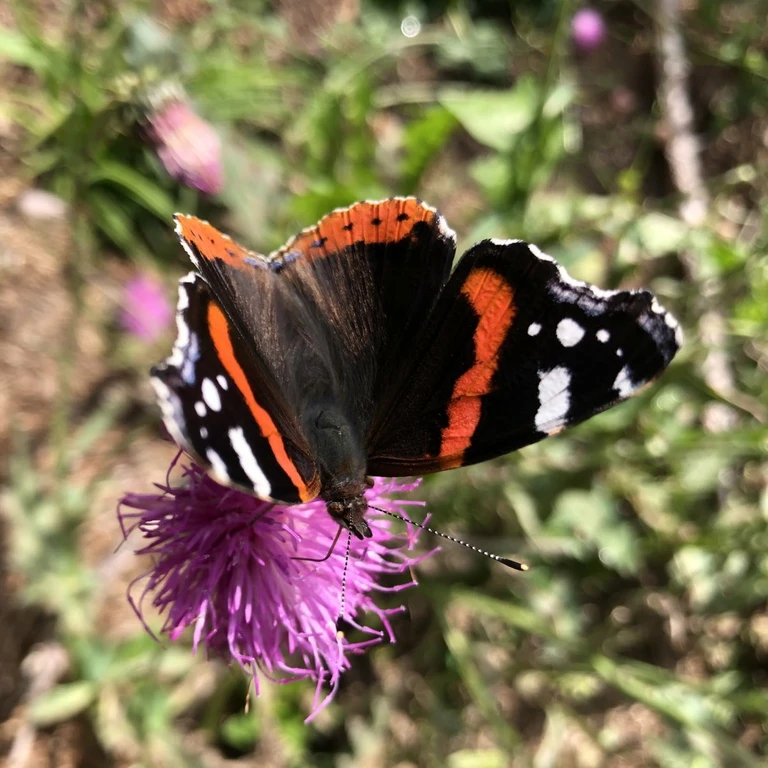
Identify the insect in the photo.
Vanessa atalanta
